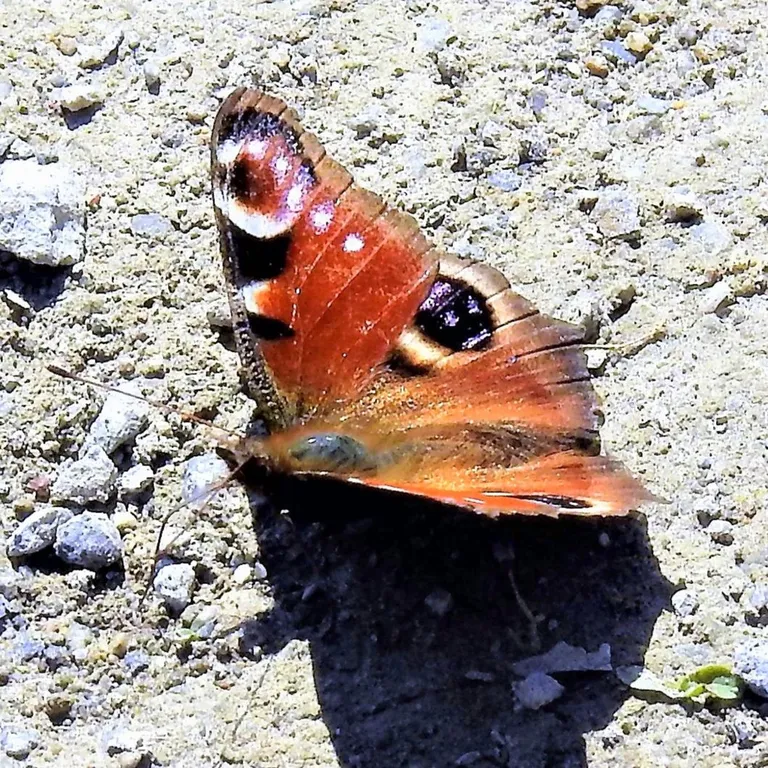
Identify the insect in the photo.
Aglais io
